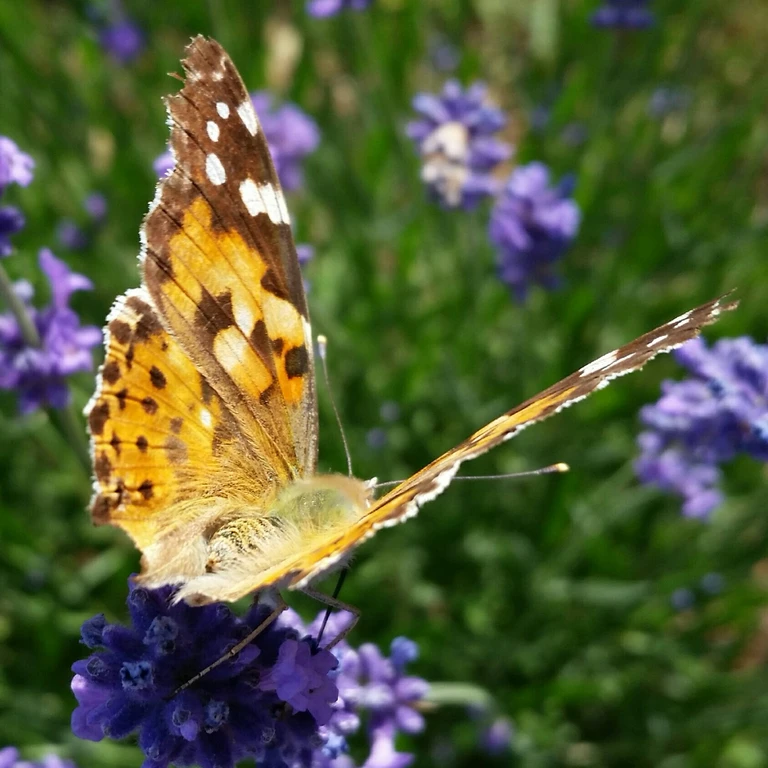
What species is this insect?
Vanessa cardui
